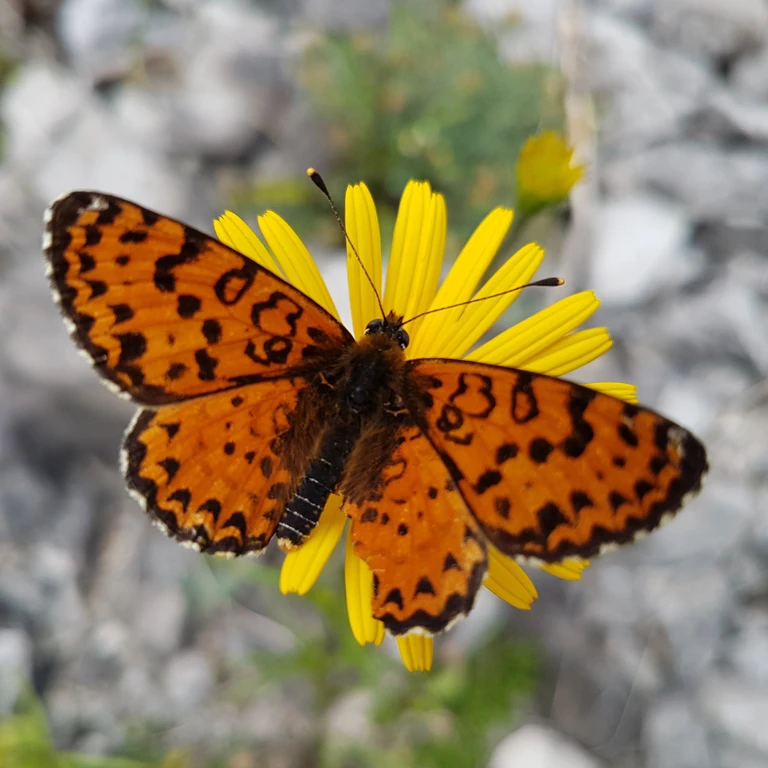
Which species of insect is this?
Melitaea didyma
